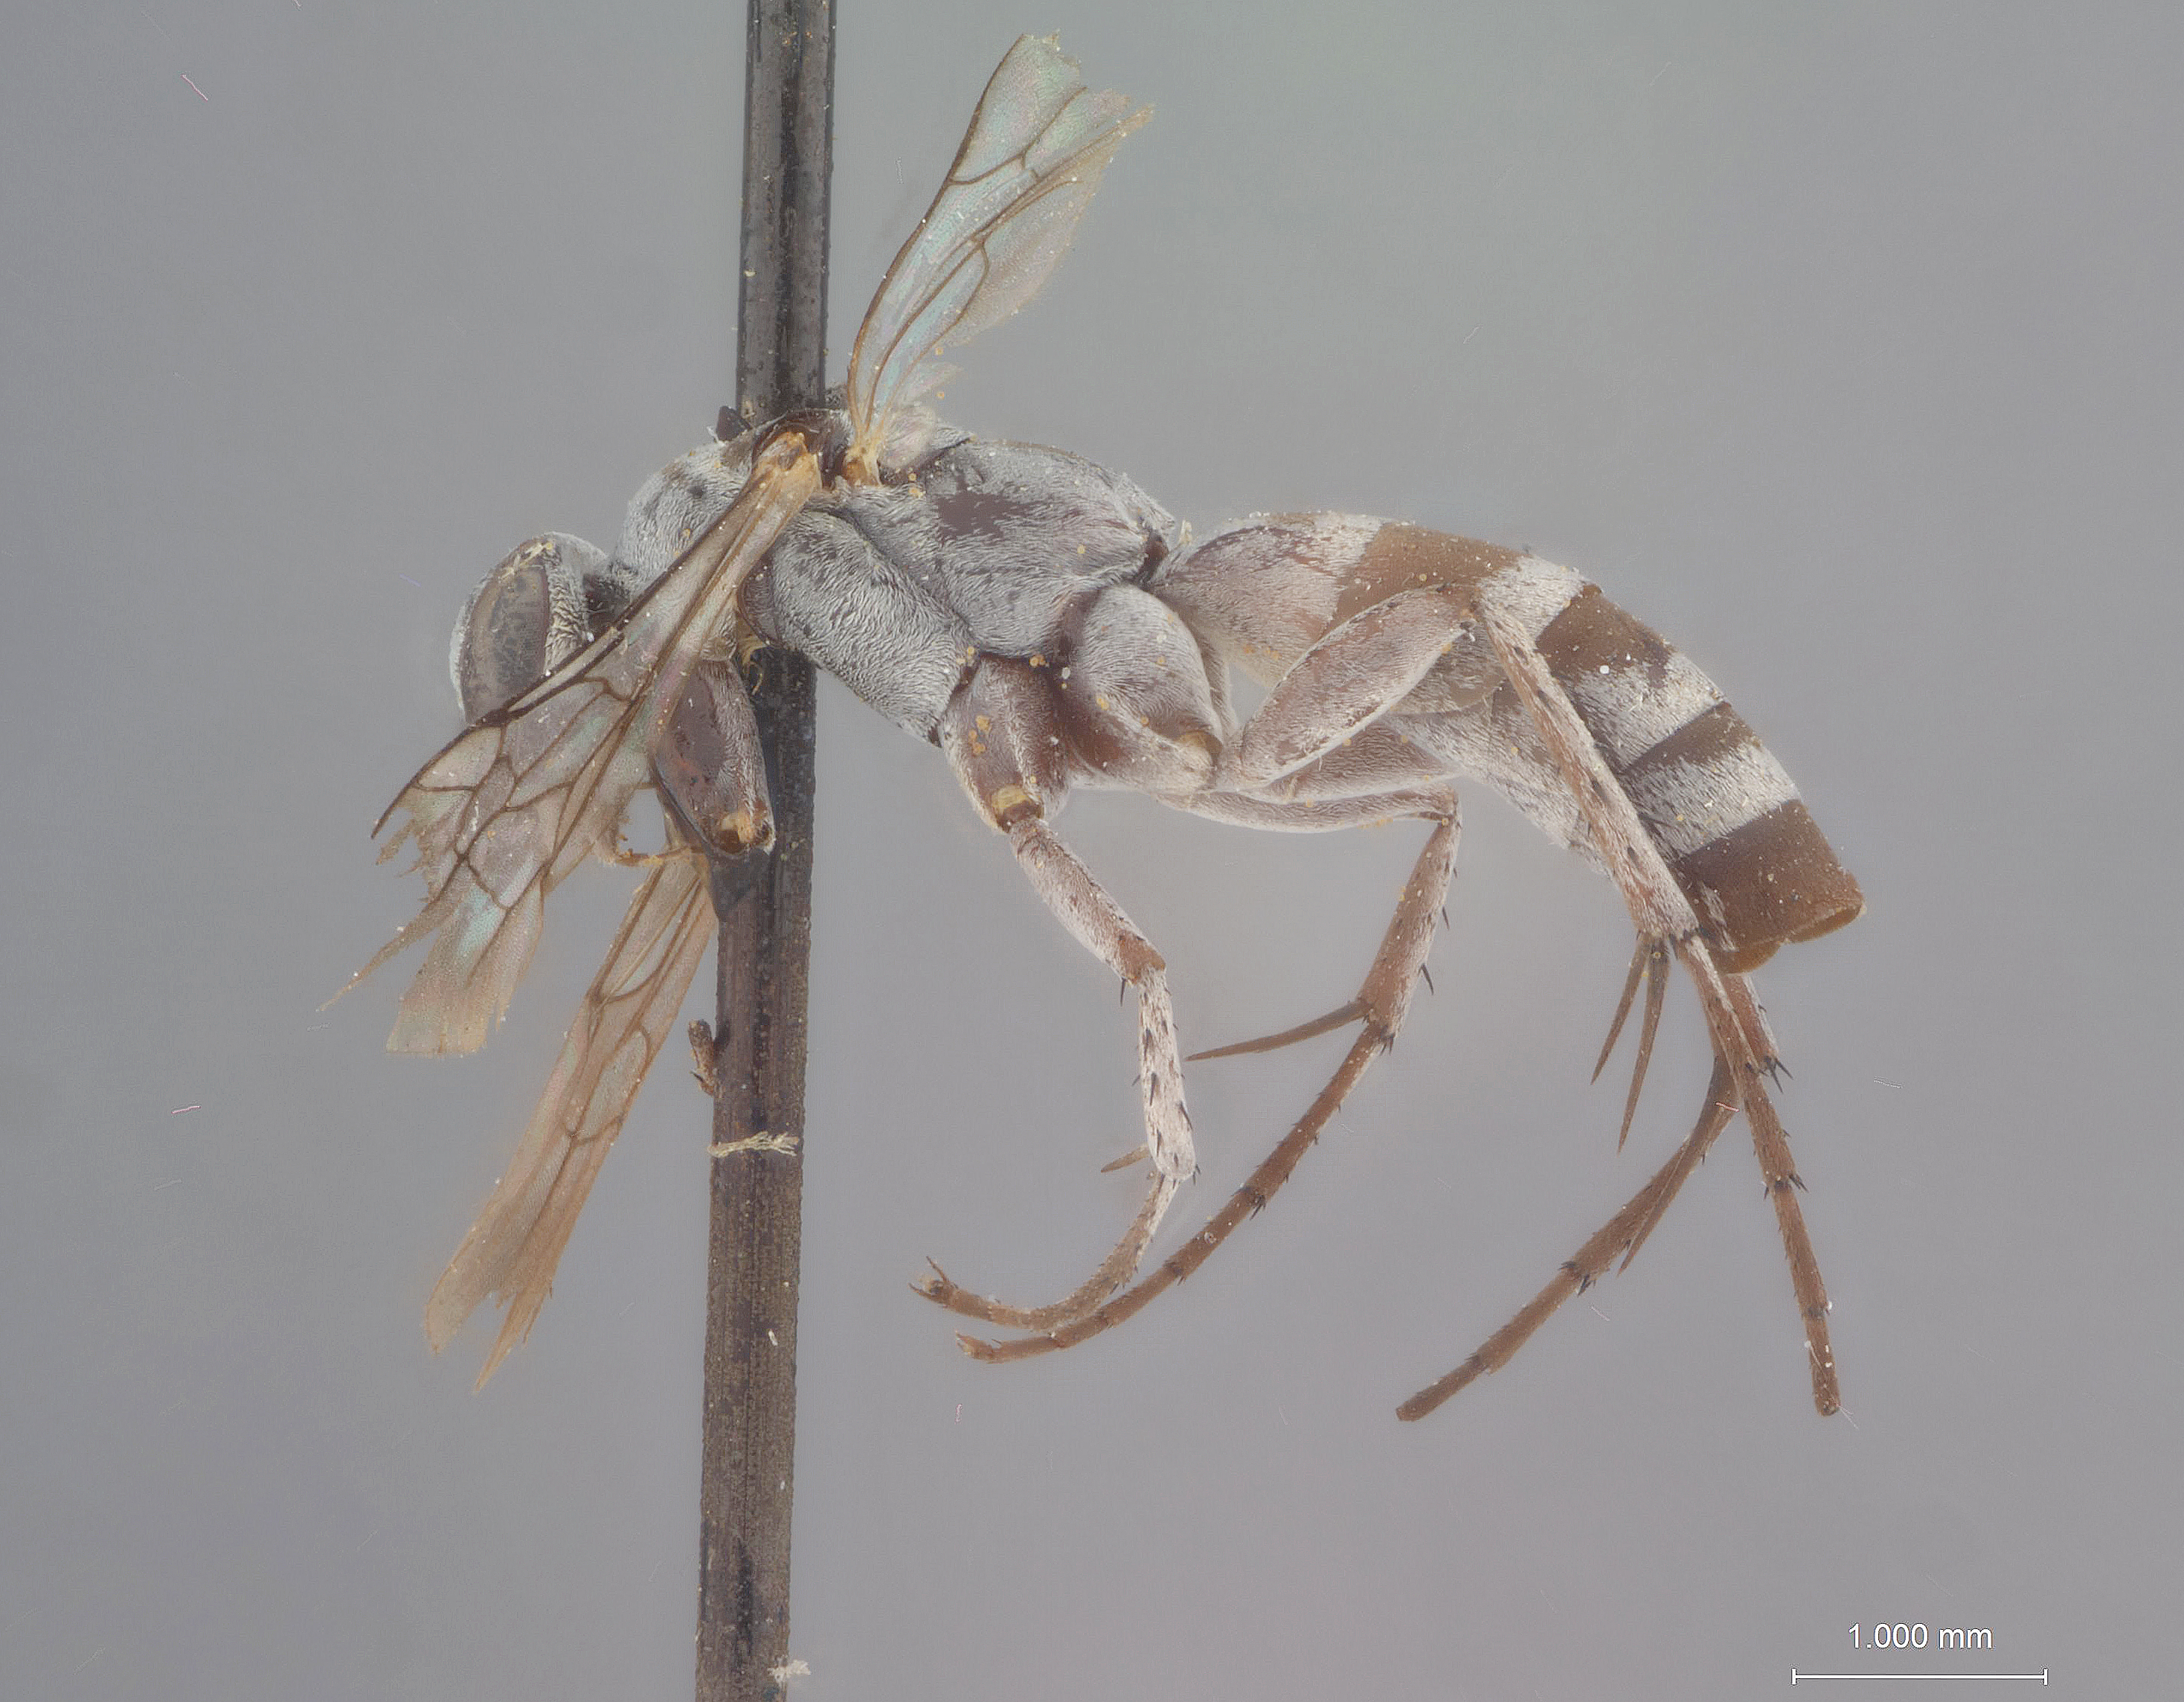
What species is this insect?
Aporinellus bridwelli
